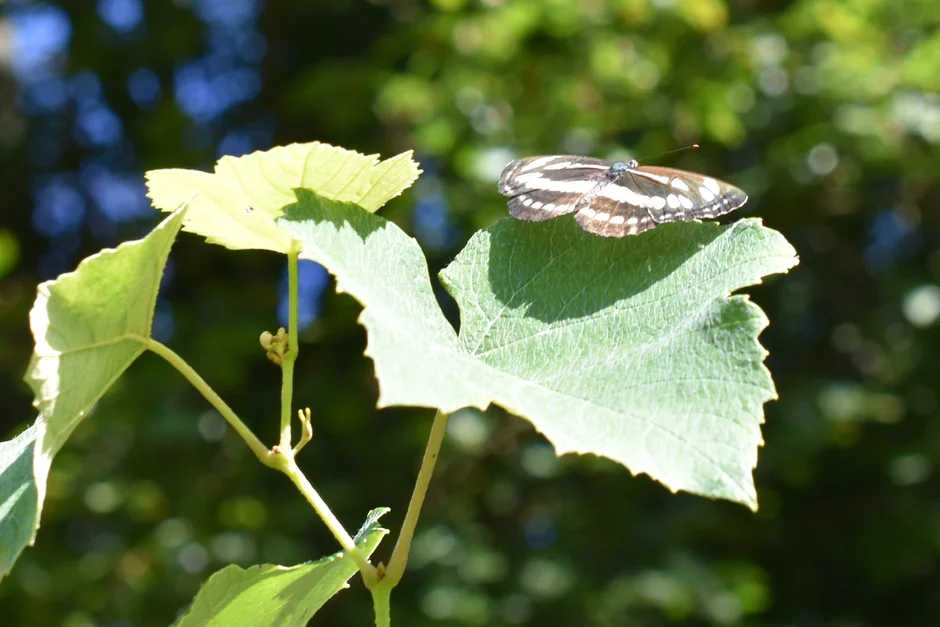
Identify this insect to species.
Neptis sappho
